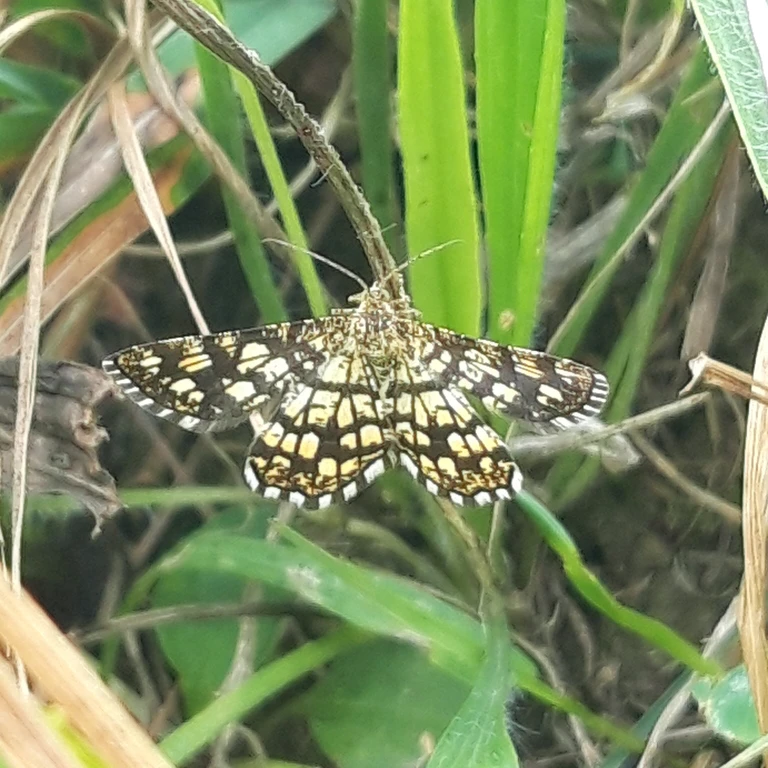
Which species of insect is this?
Chiasmia clathrata
